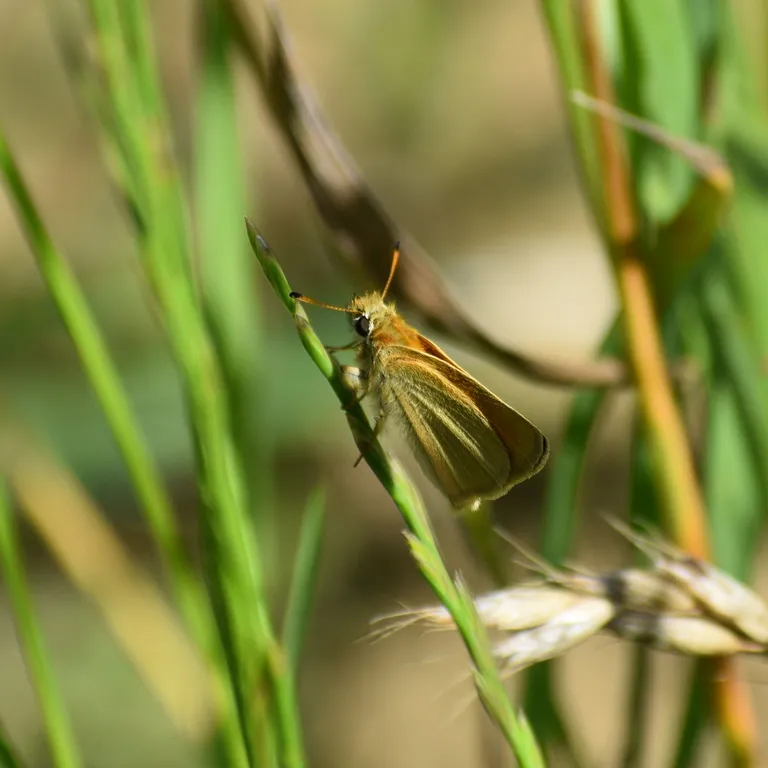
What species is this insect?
Thymelicus lineola
